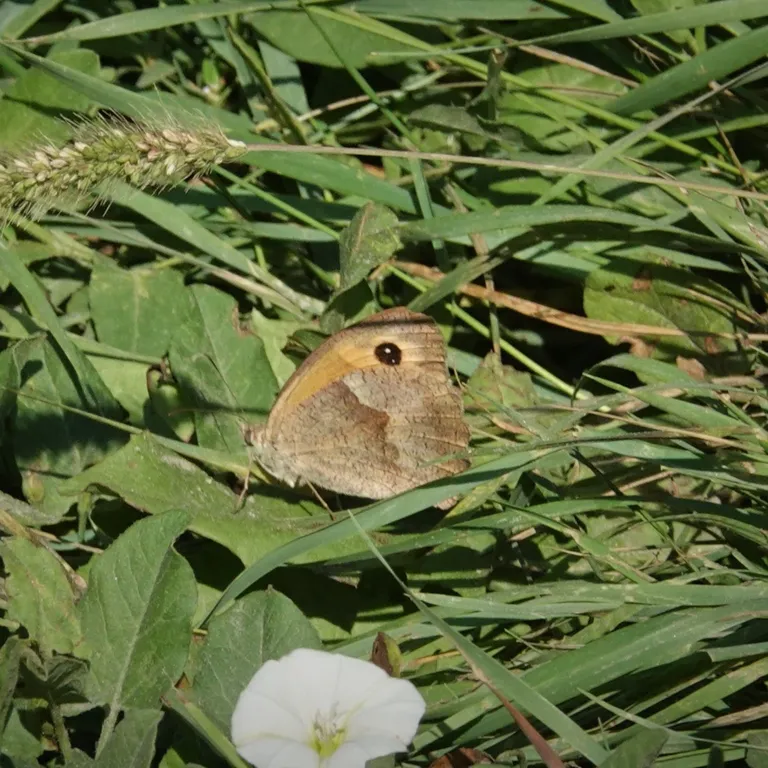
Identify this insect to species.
Maniola jurtina
